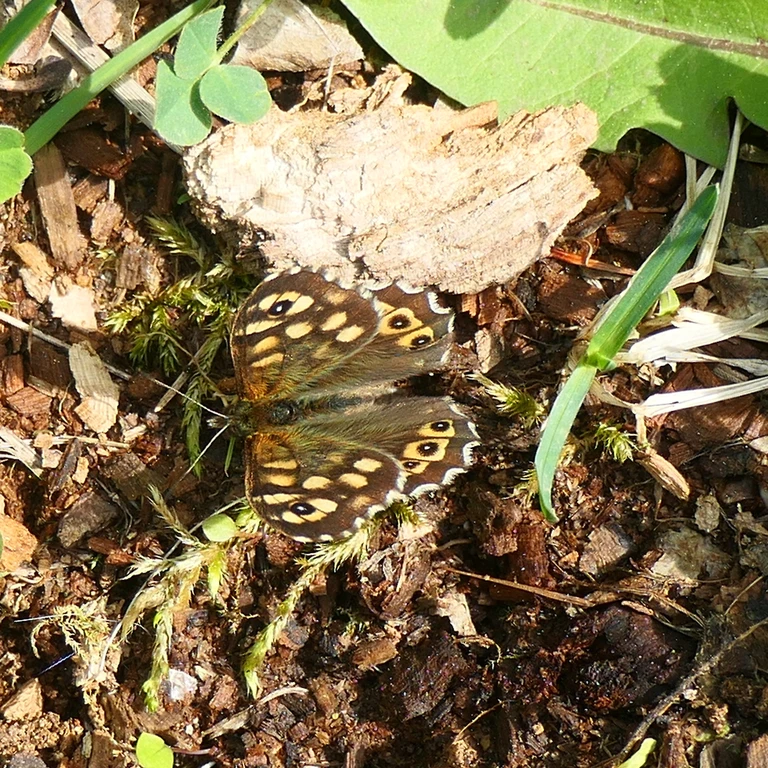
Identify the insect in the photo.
Pararge aegeria
